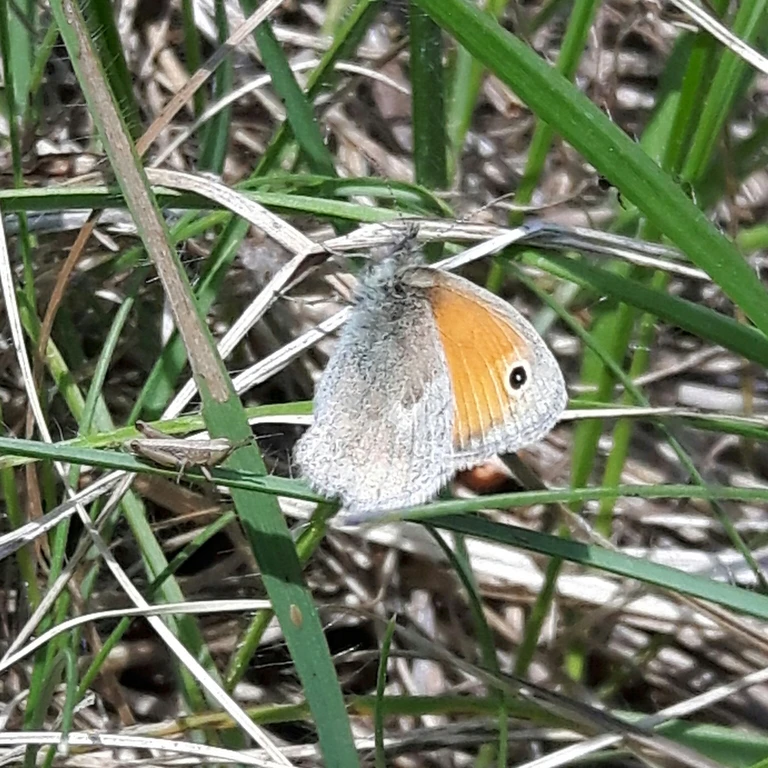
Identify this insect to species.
Coenonympha pamphilus
